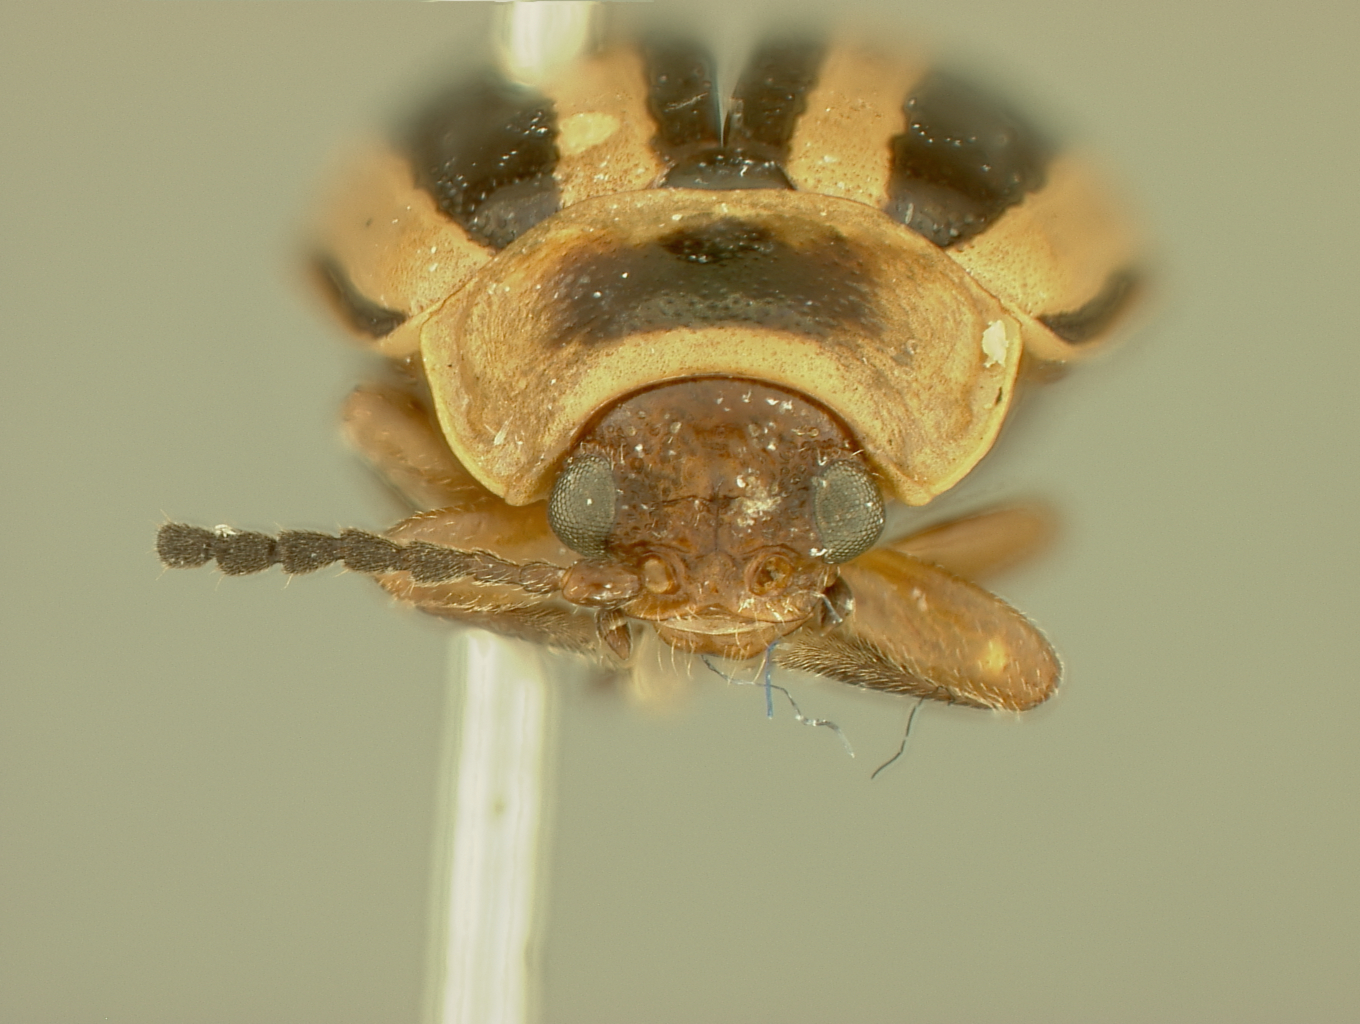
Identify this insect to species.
Oedionychus rhabdotus
